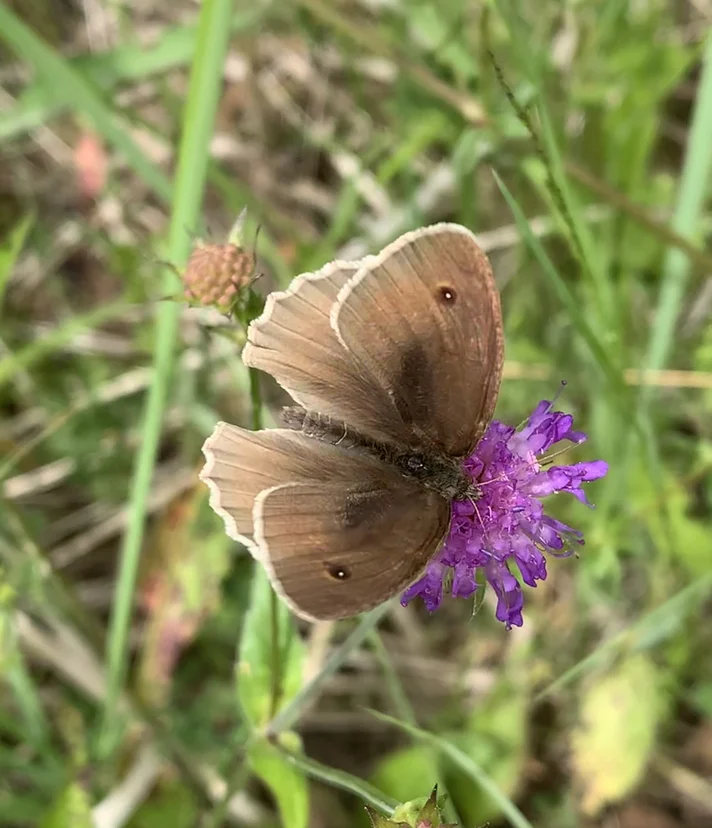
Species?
Maniola jurtina
